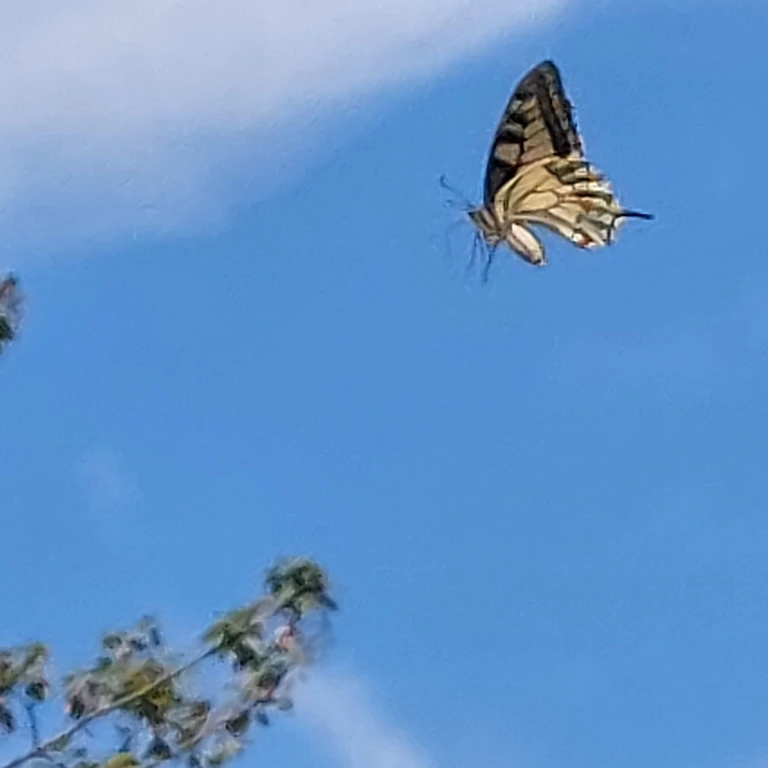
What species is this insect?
Papilio machaon
